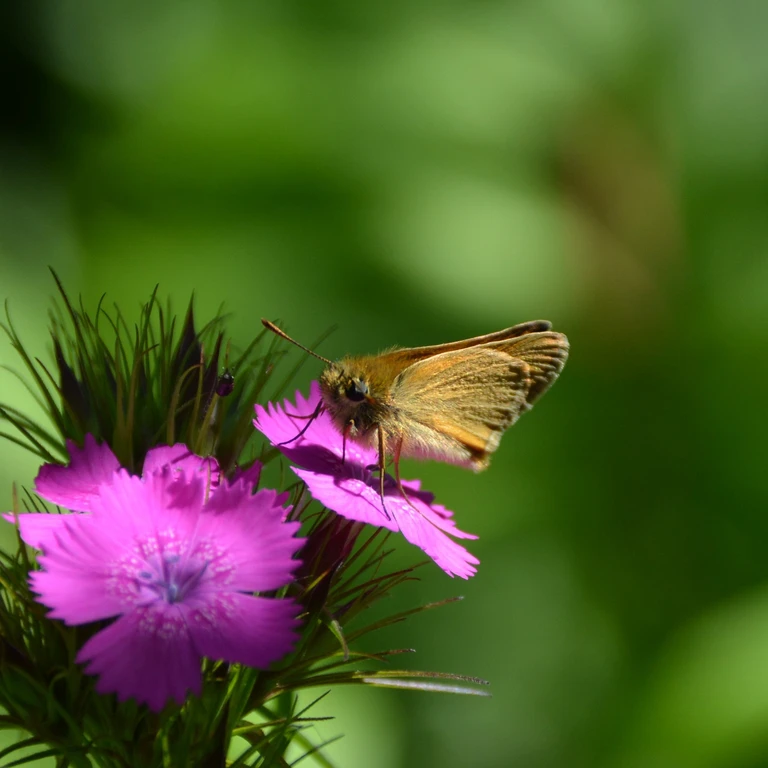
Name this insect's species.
Thymelicus sylvestris
